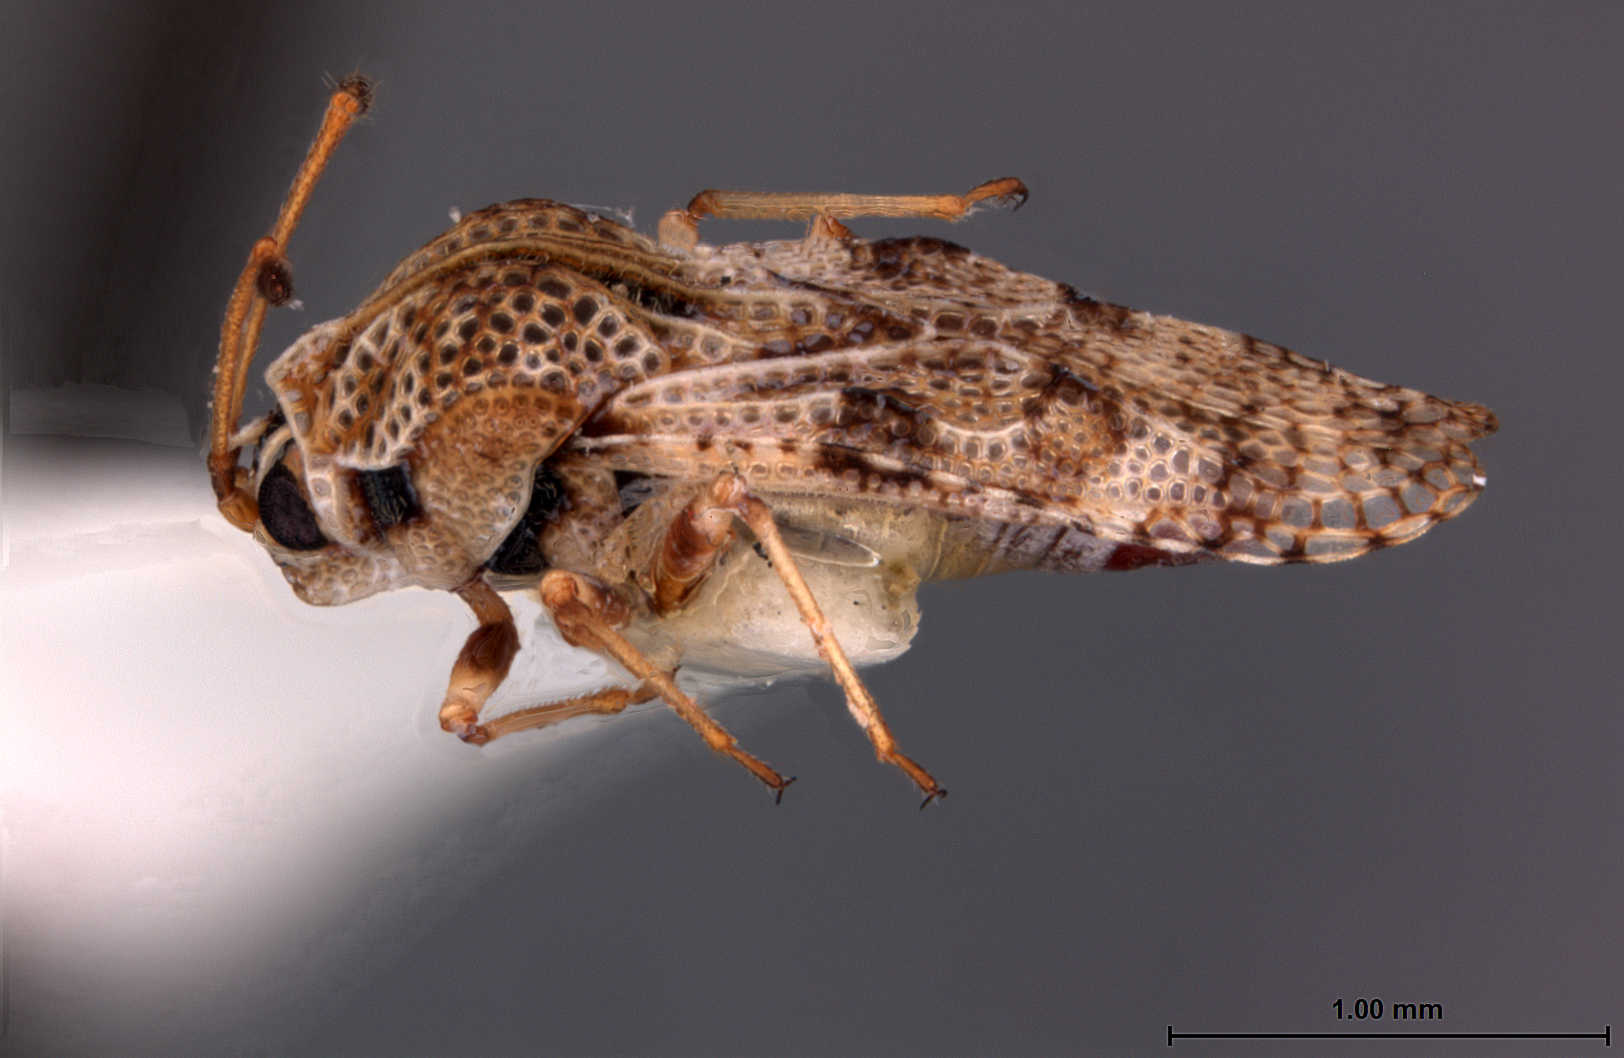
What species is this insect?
Dictyla poecilla
